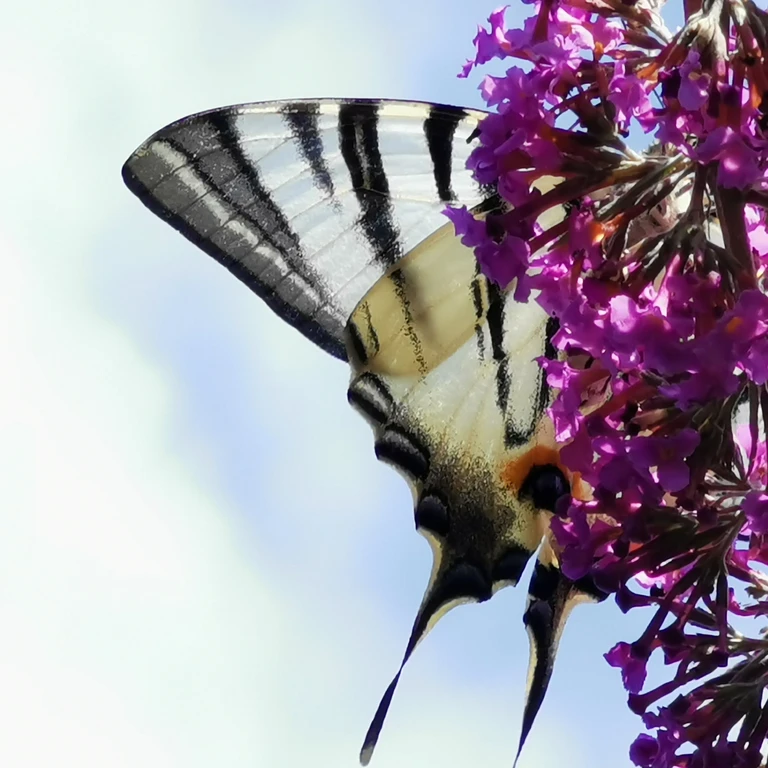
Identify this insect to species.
Iphiclides podalirius
